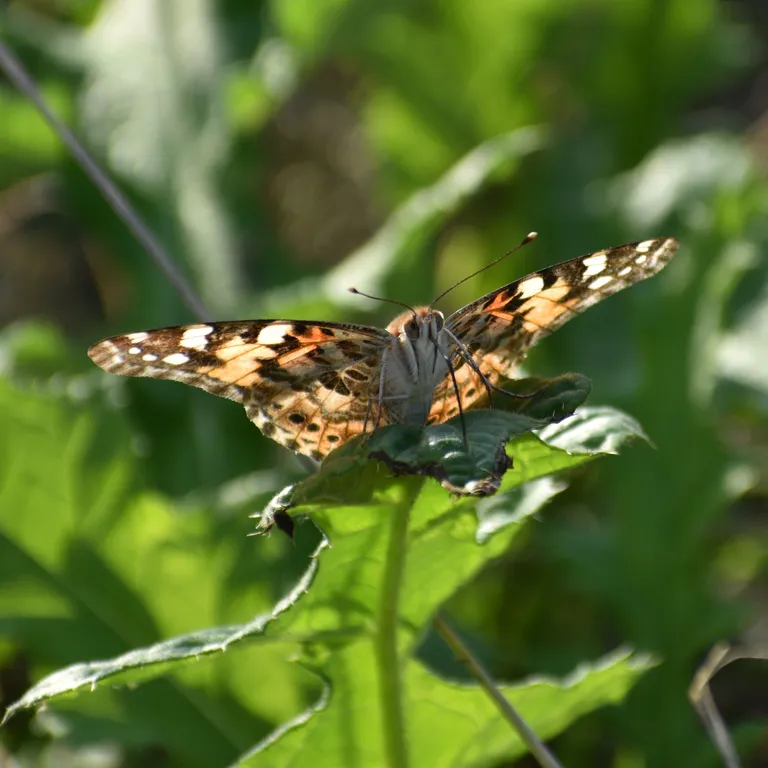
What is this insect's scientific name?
Vanessa cardui
